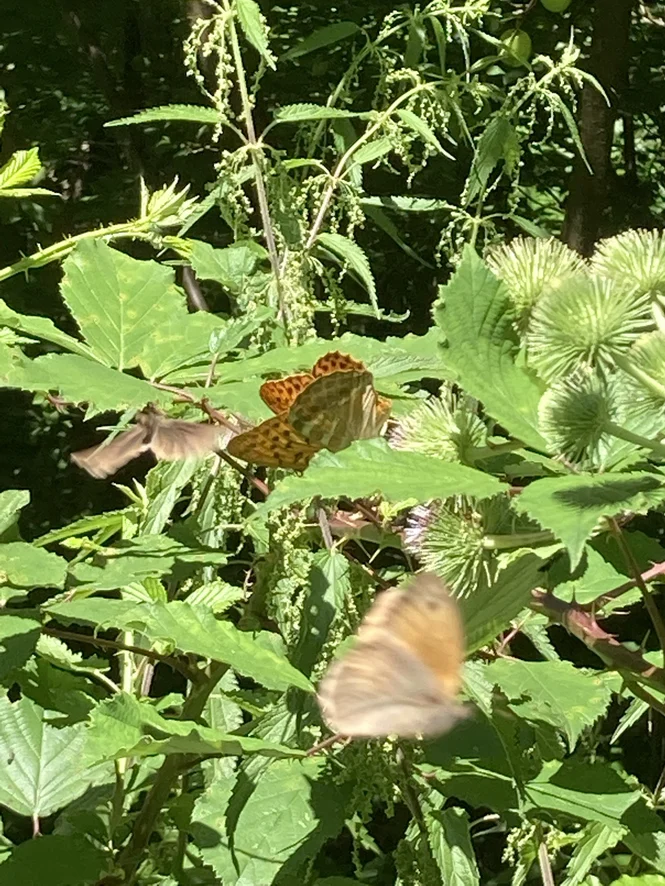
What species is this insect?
Argynnis paphia
